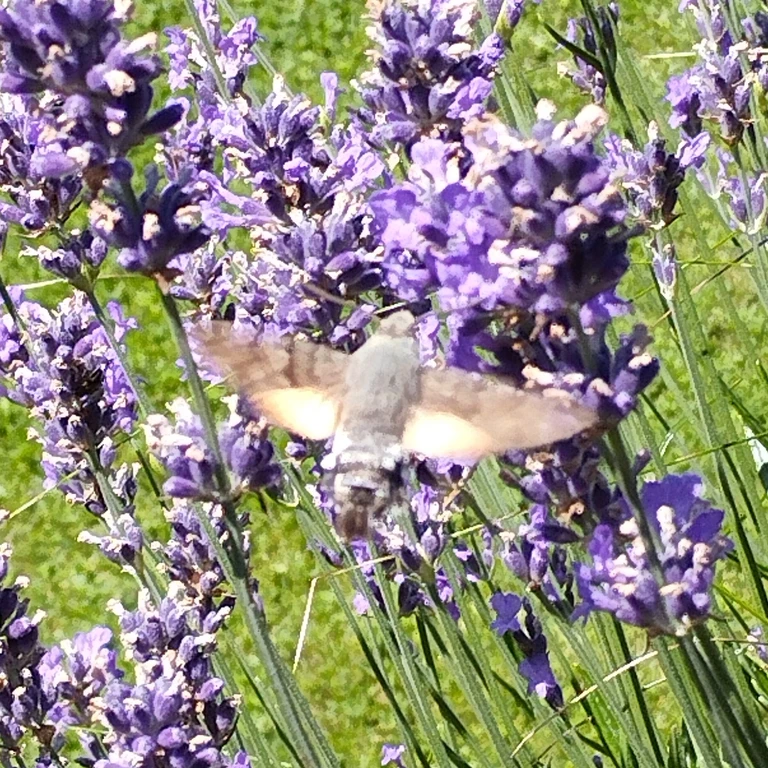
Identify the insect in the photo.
Macroglossum stellatarum
